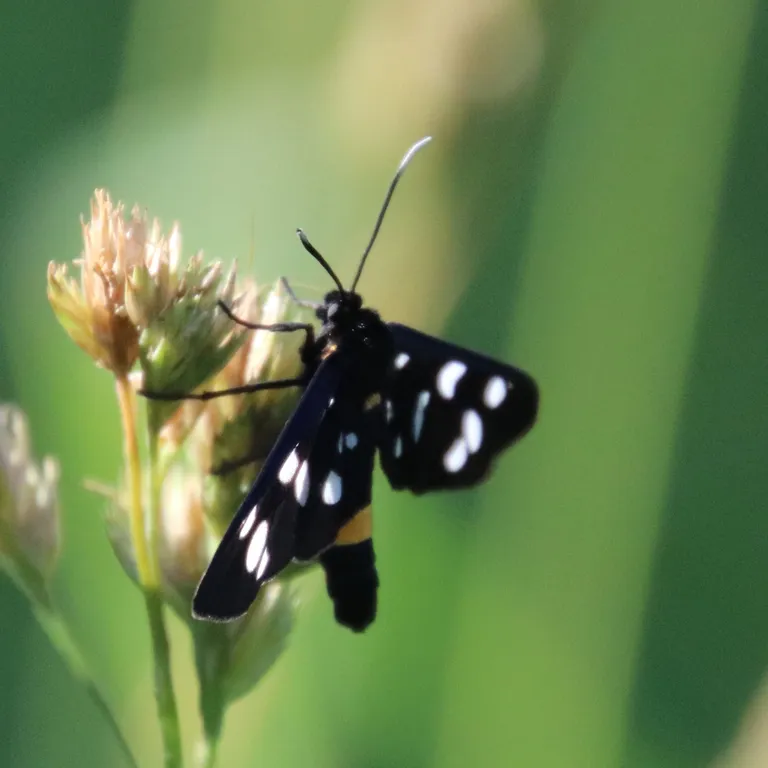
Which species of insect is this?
Amata phegea
